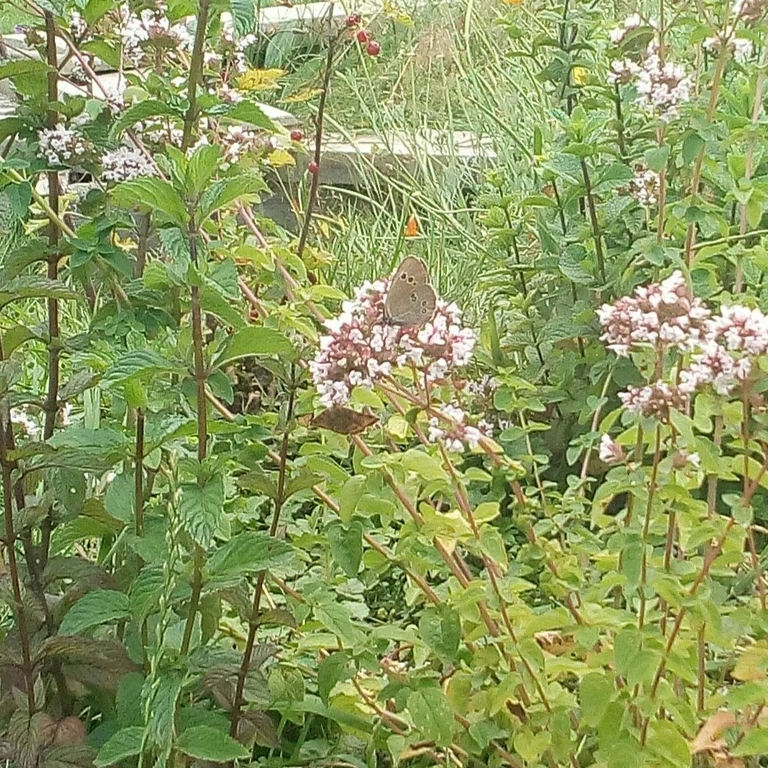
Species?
Euclidia glyphica
